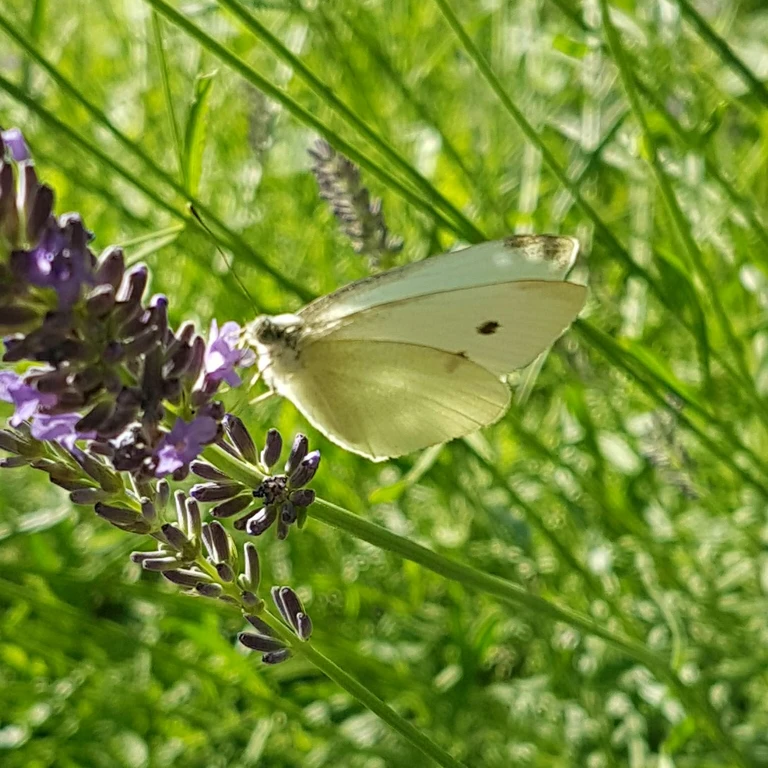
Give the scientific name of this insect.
Pieris rapae
